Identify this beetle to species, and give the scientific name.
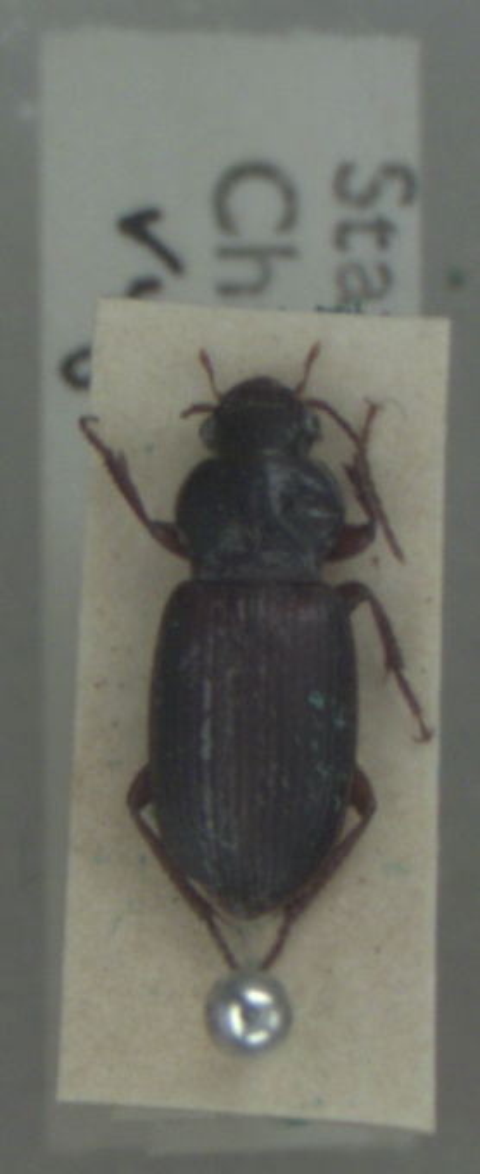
Ophonus cordatus
